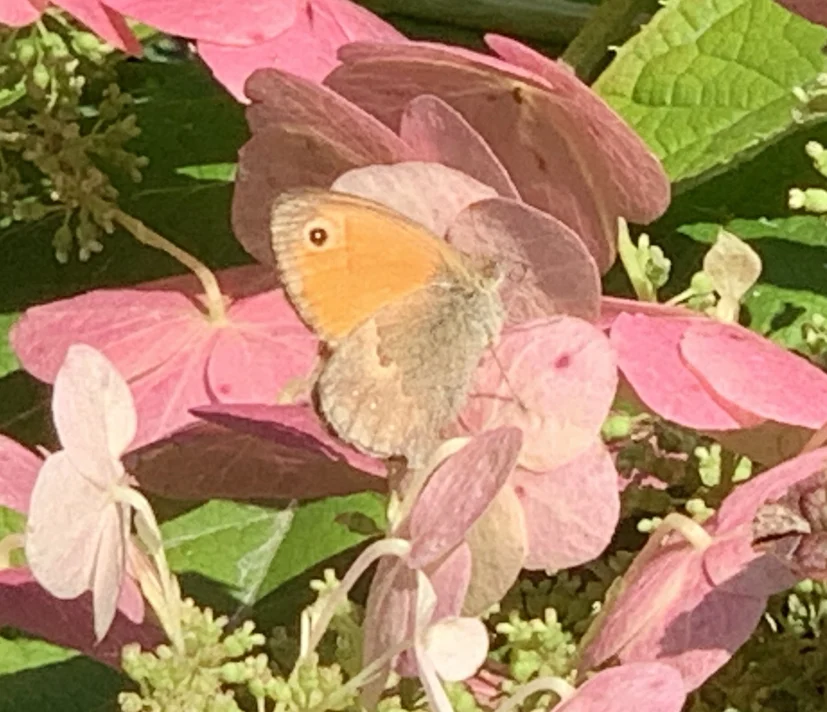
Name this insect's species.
Coenonympha pamphilus
